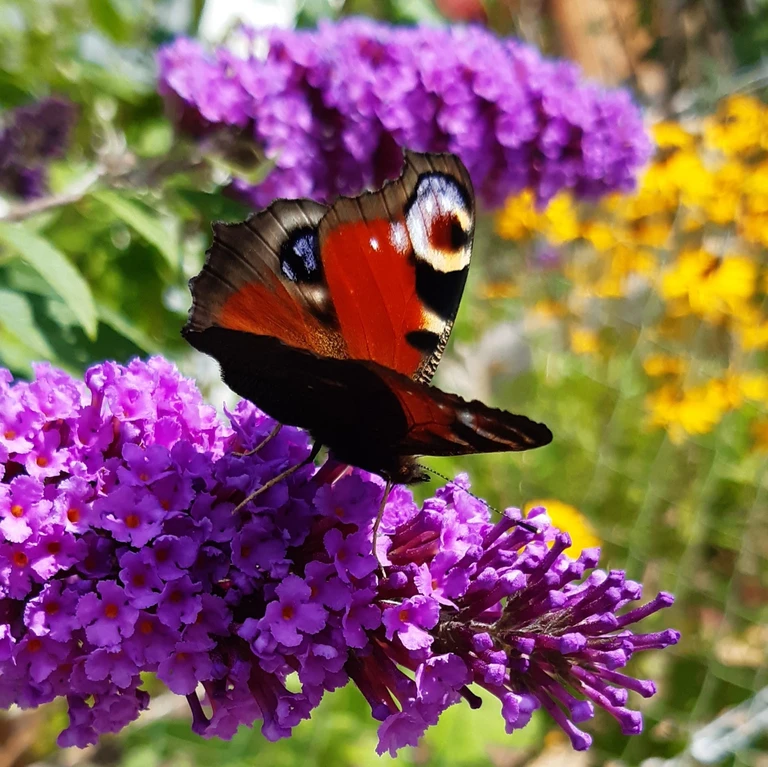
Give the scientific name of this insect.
Aglais io
